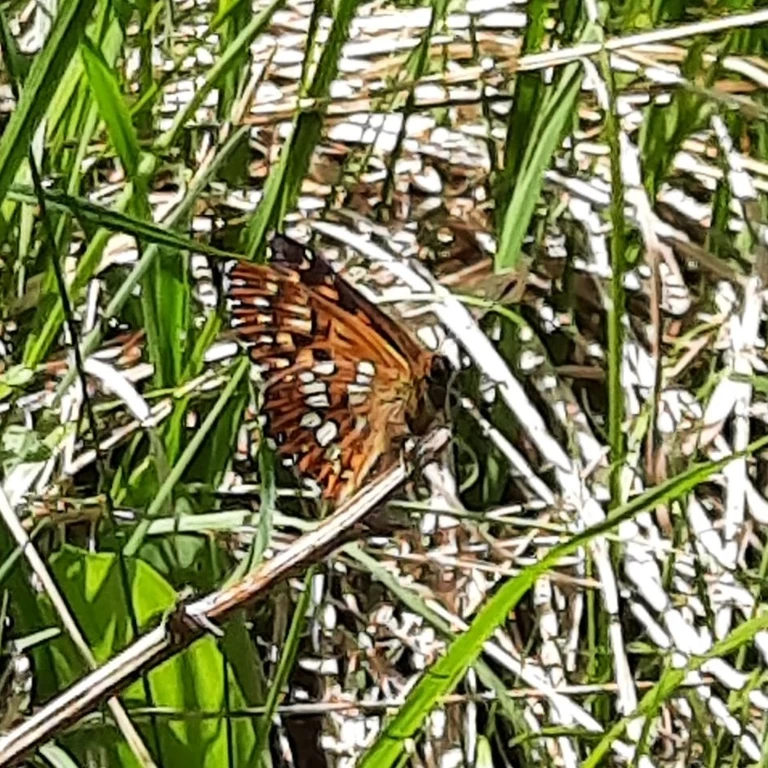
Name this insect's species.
Hamearis lucina
